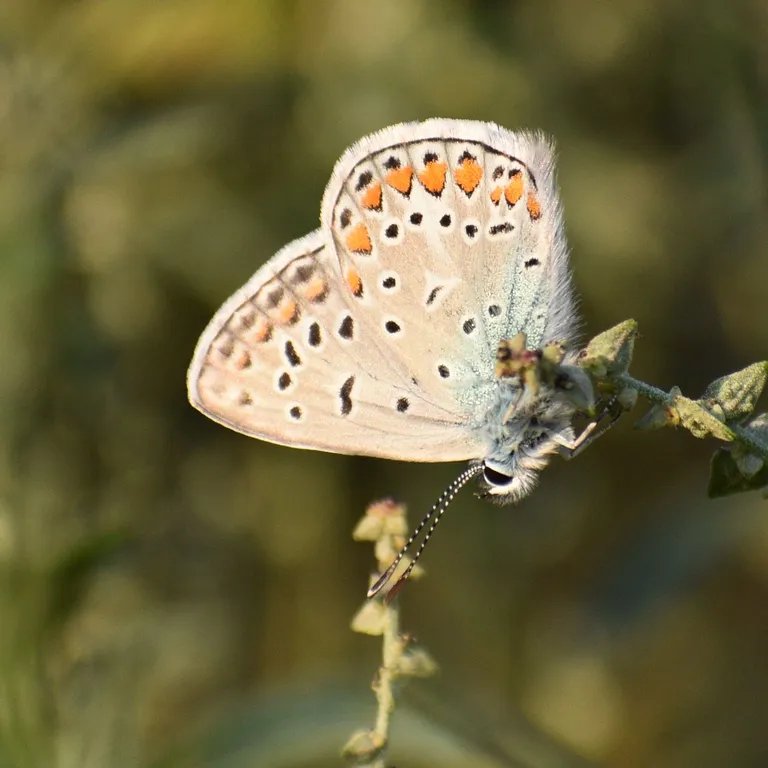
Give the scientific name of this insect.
Polyommatus icarus
